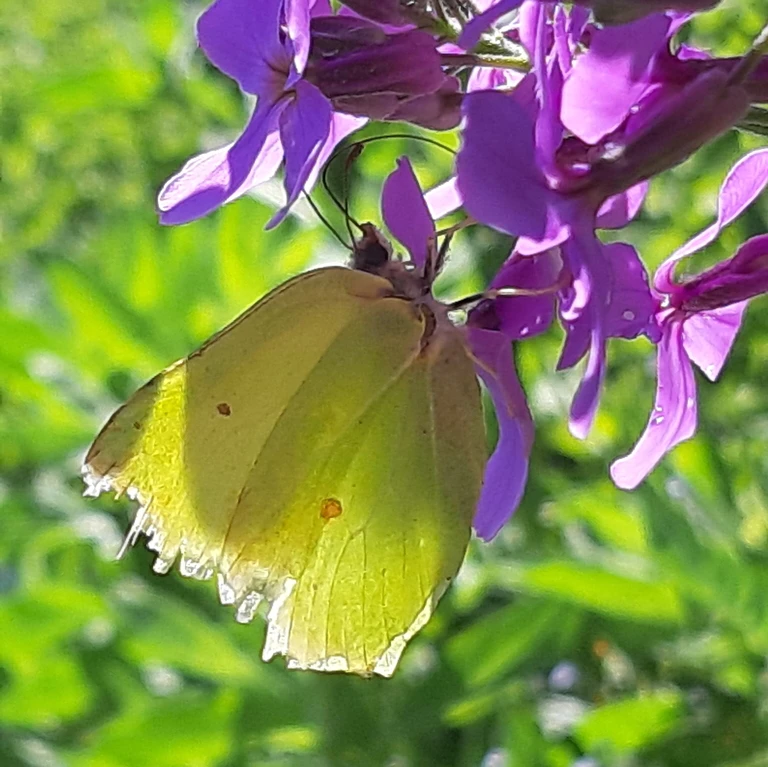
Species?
Gonepteryx rhamni
